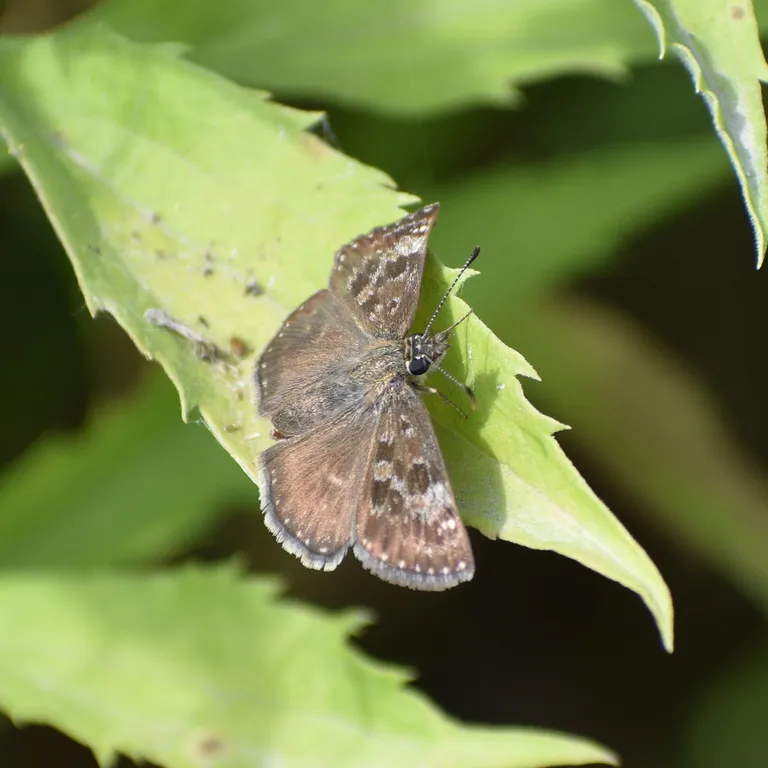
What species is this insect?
Erynnis tages
